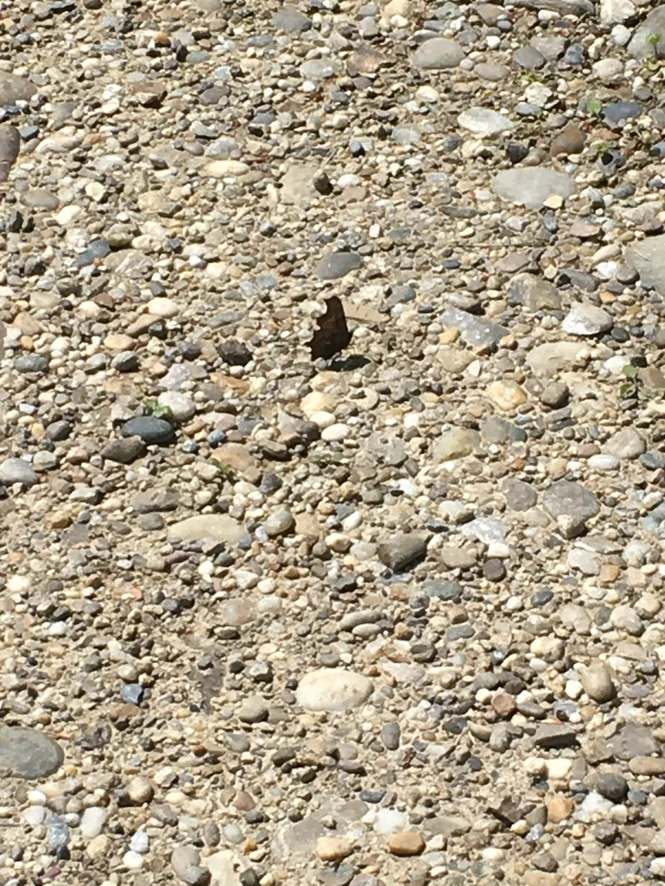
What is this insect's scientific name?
Polygonia c-album
